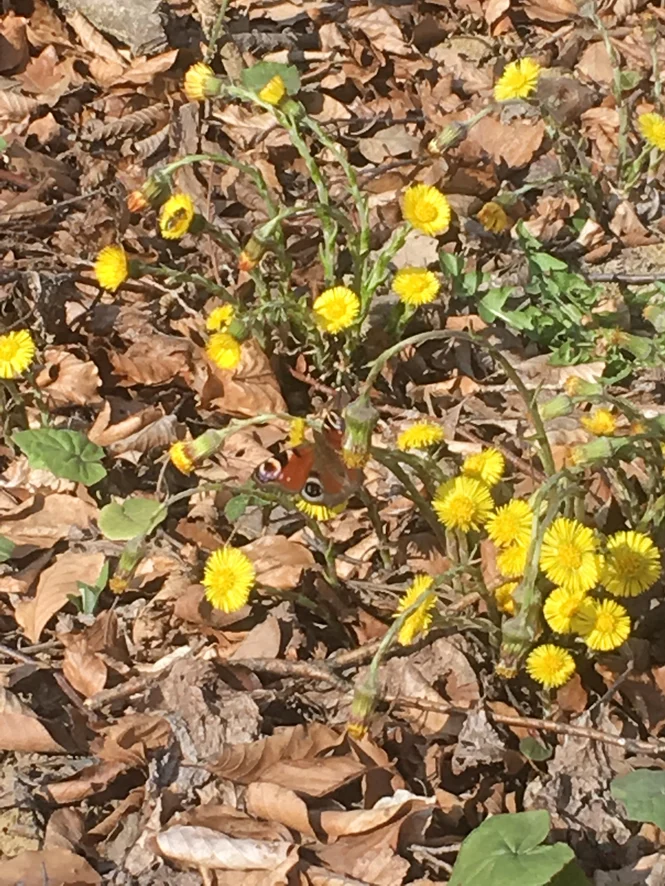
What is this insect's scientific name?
Aglais io
